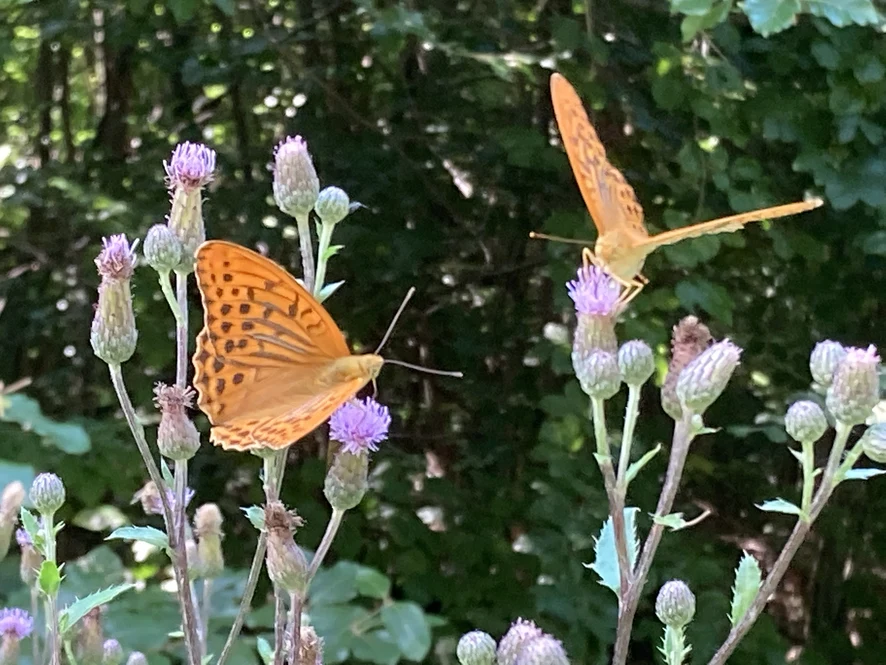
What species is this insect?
Argynnis paphia
